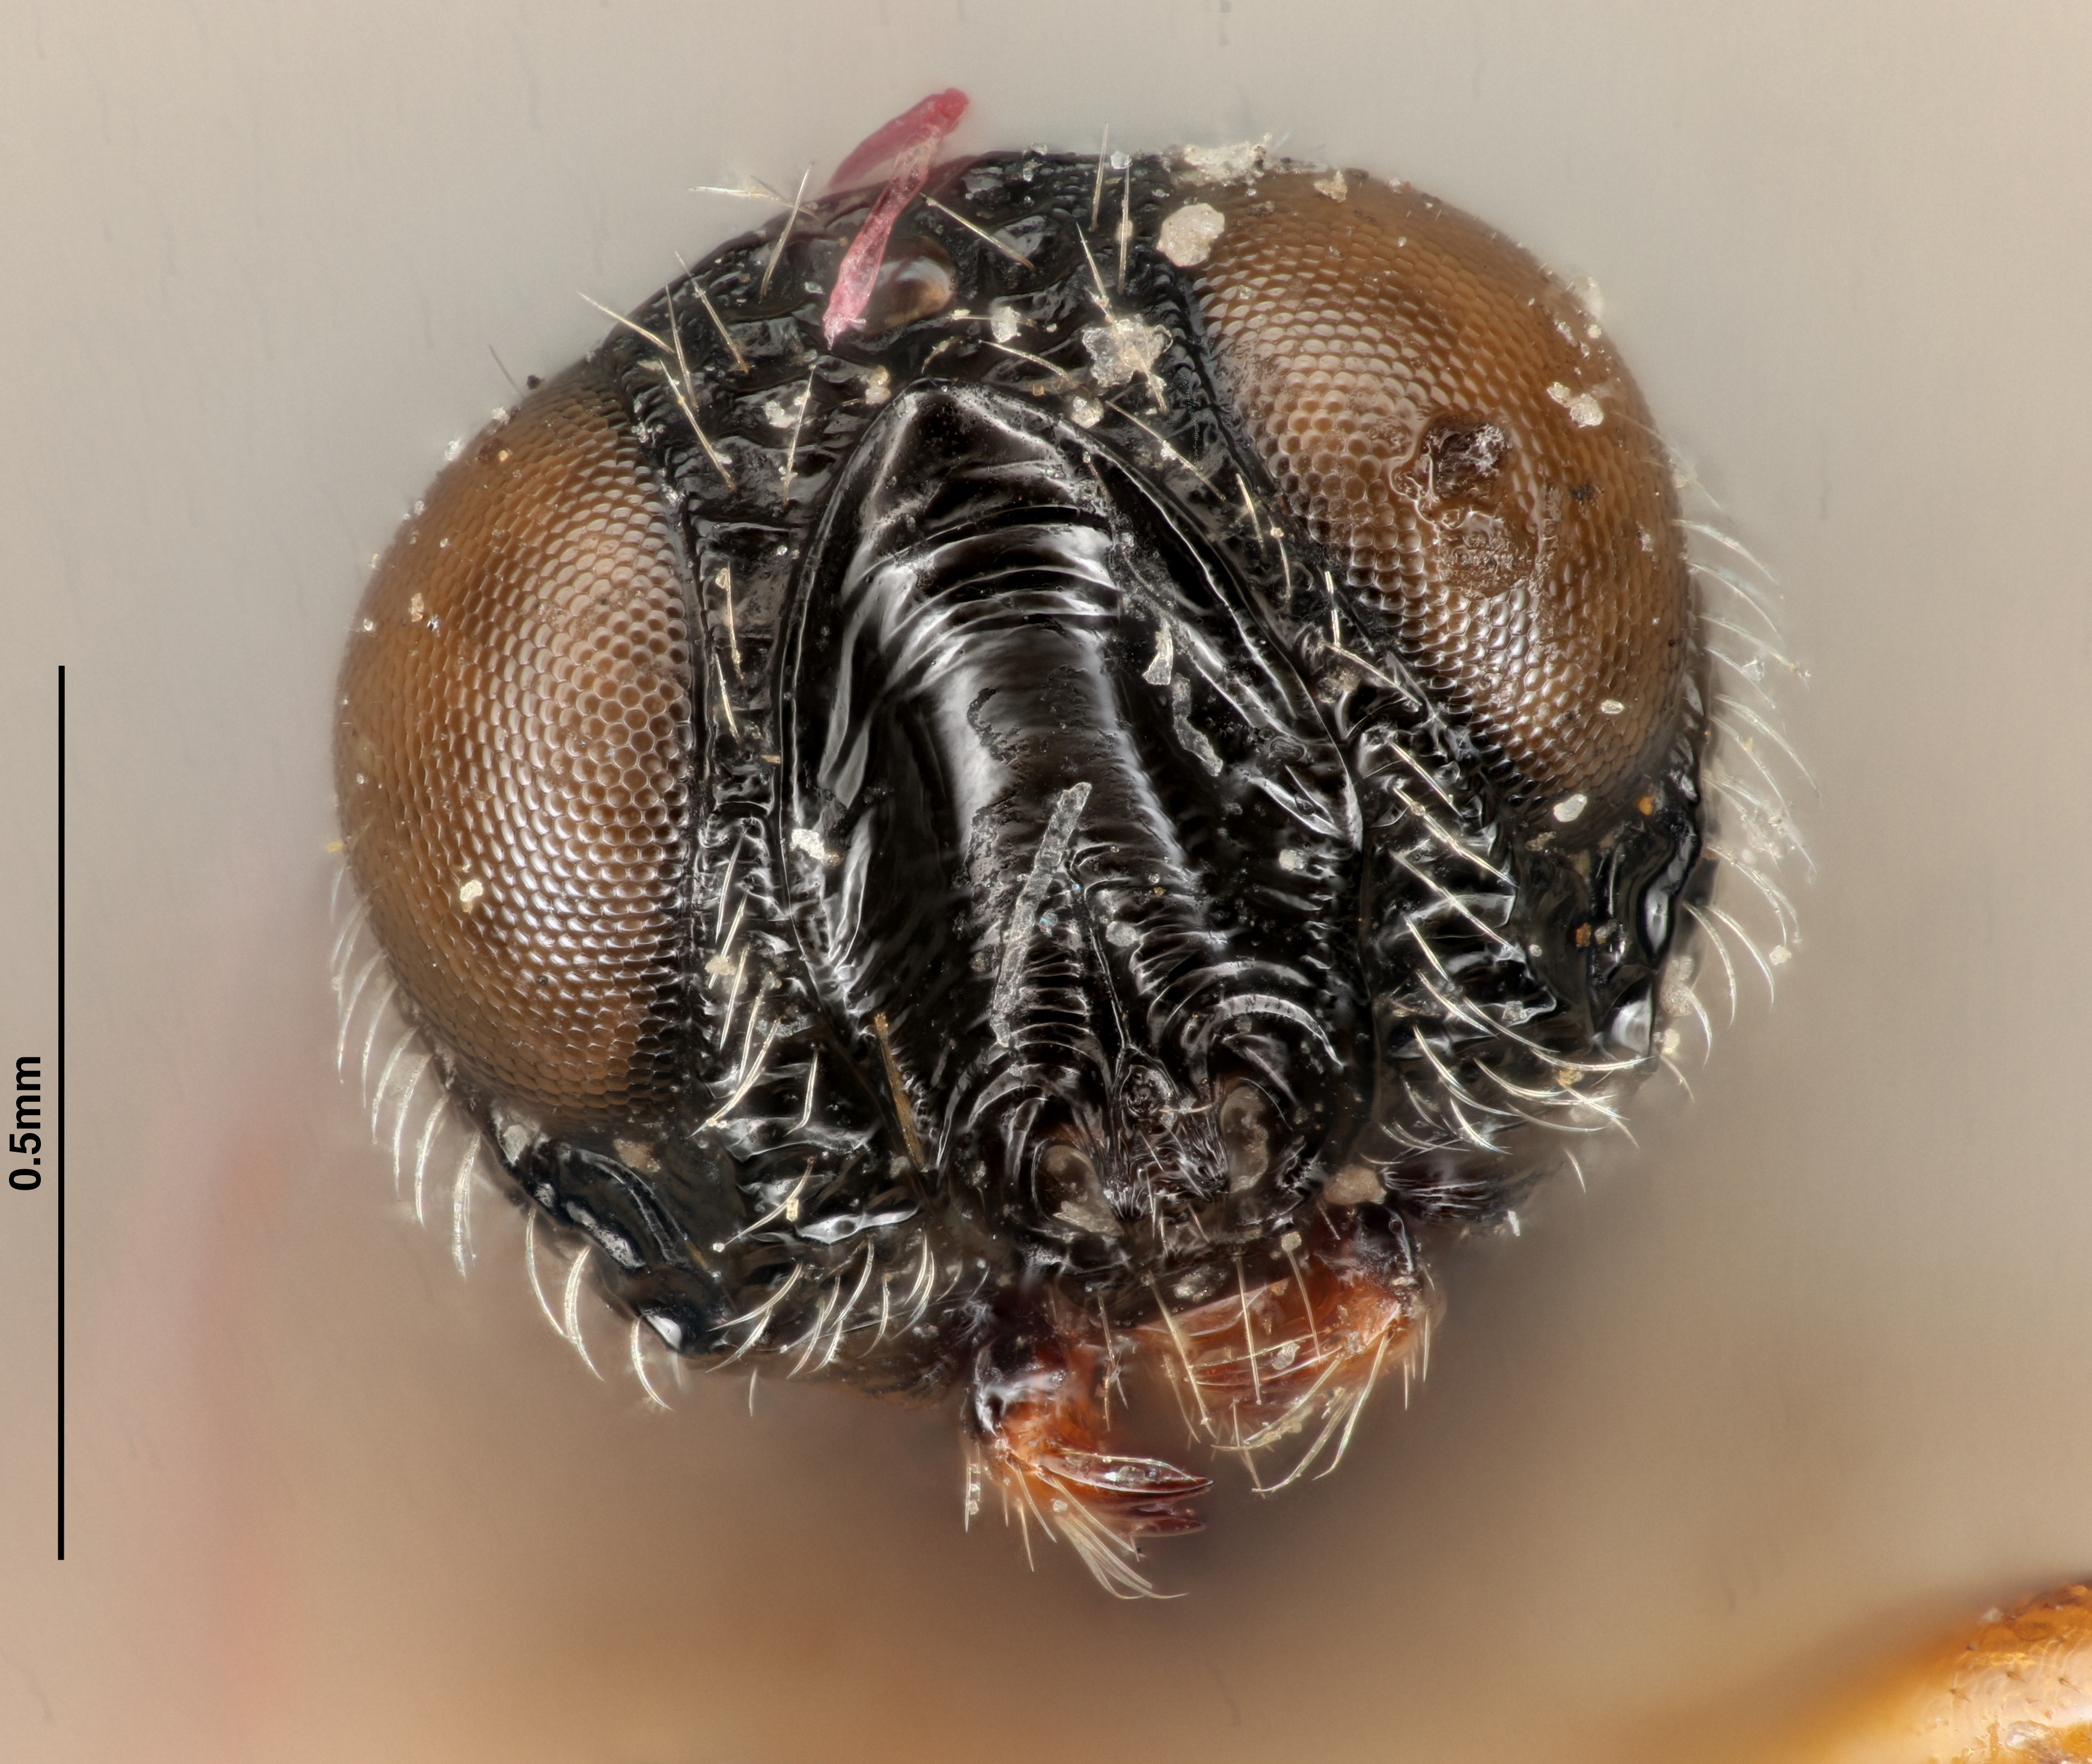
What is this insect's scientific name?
Baryconus bharatus
